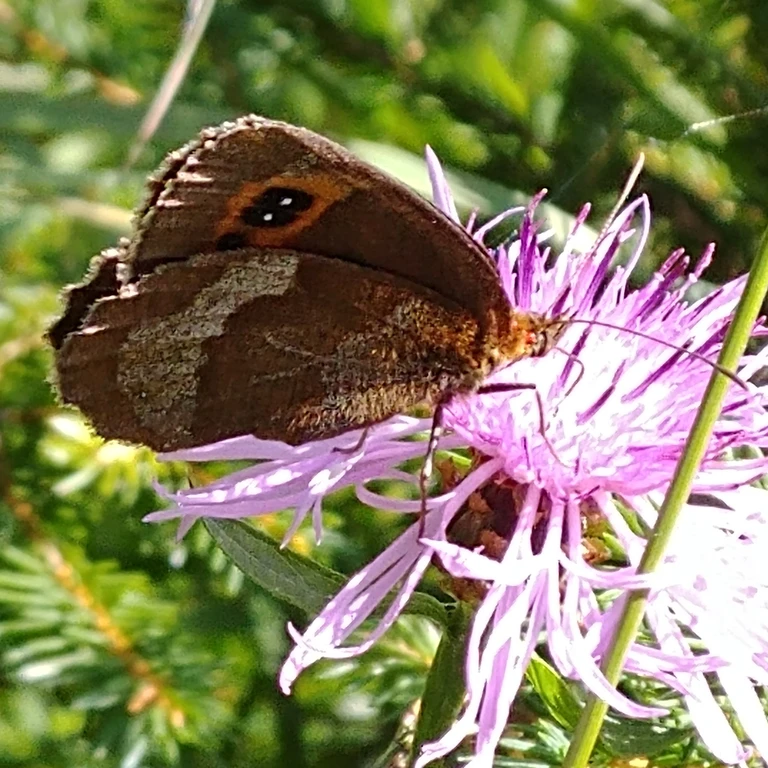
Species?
Erebia aethiops
